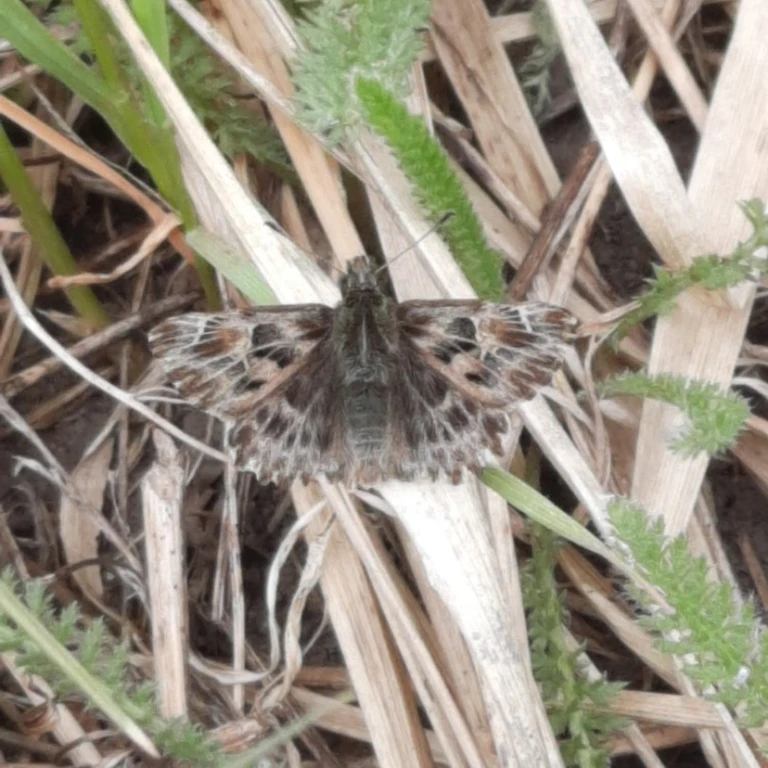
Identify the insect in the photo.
Carcharodus alceae
